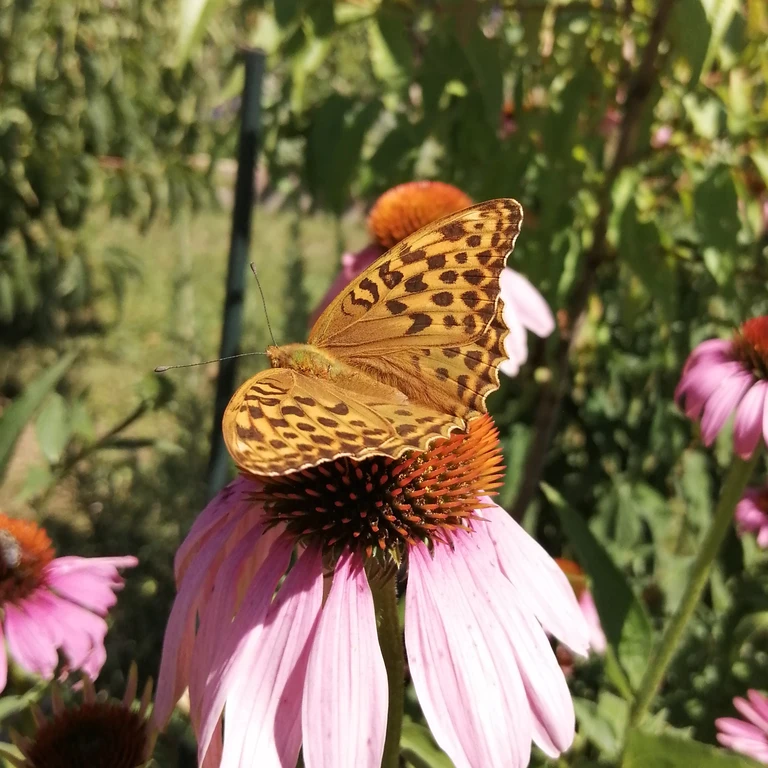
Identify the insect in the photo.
Argynnis paphia
